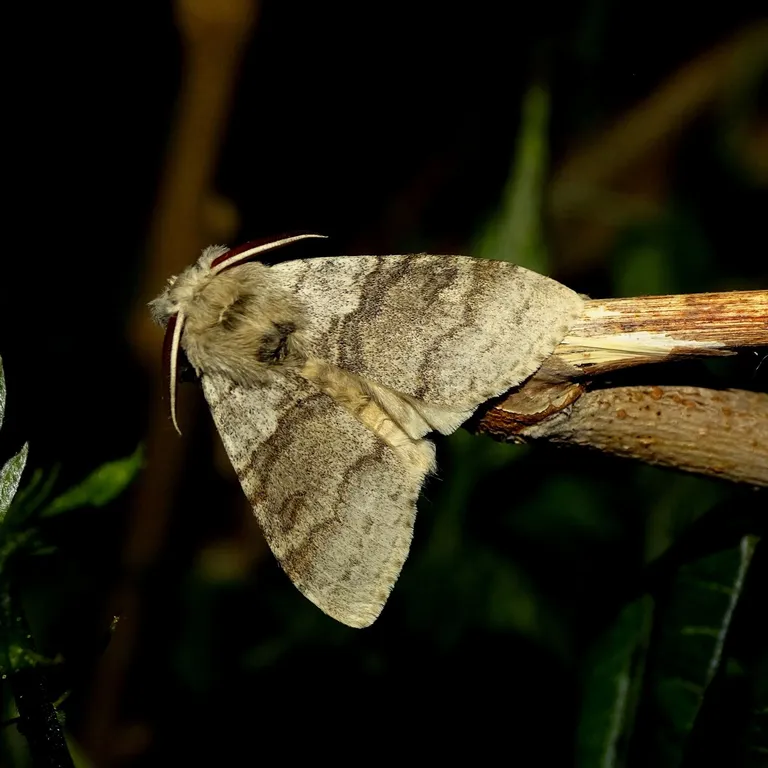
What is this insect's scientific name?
Calliteara pudibunda
